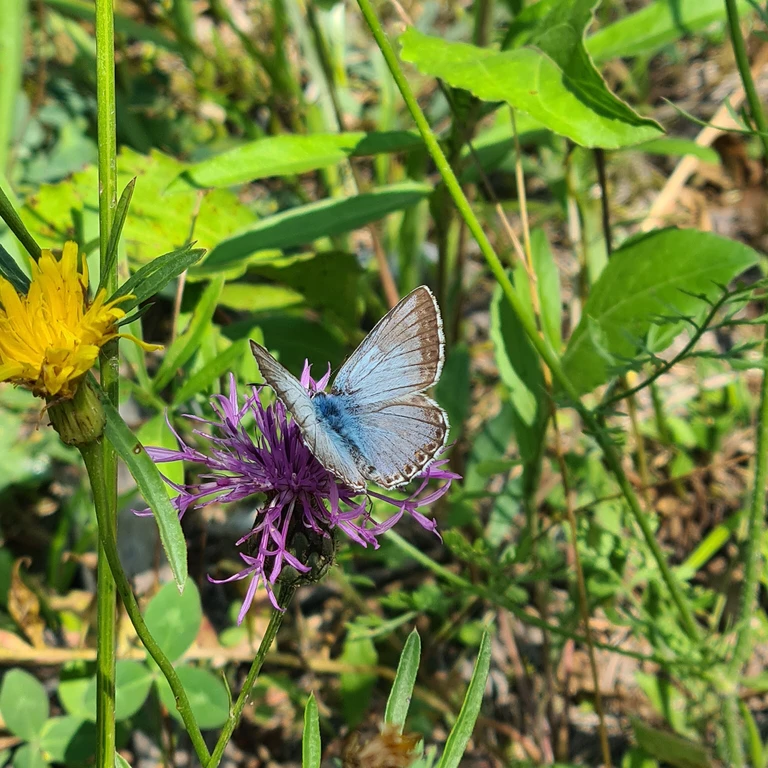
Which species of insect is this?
Lysandra coridon
